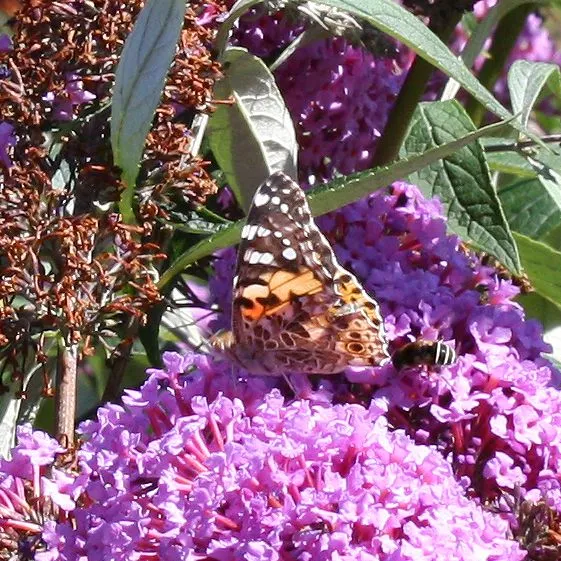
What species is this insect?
Vanessa cardui
